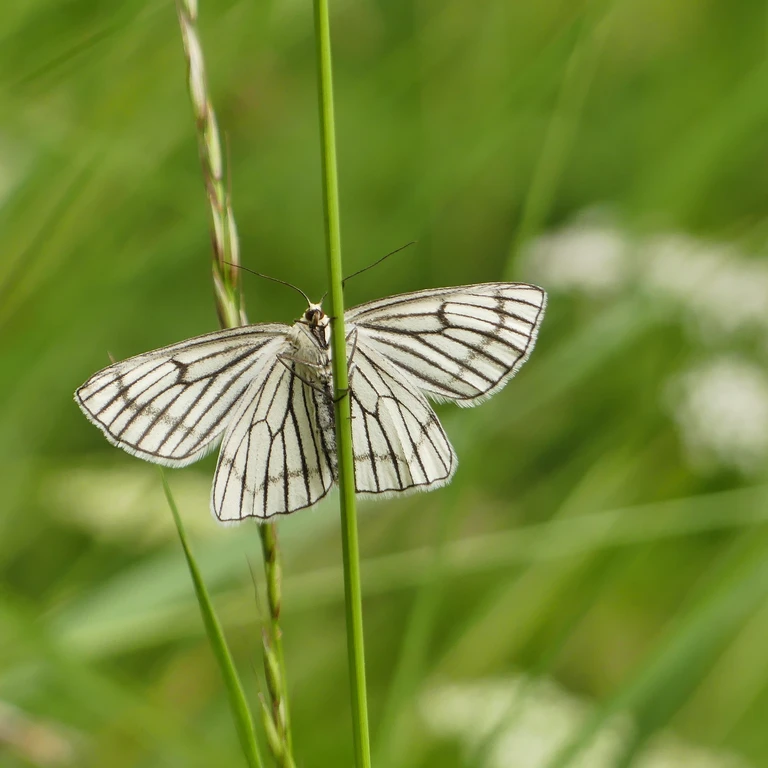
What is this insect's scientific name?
Siona lineata
